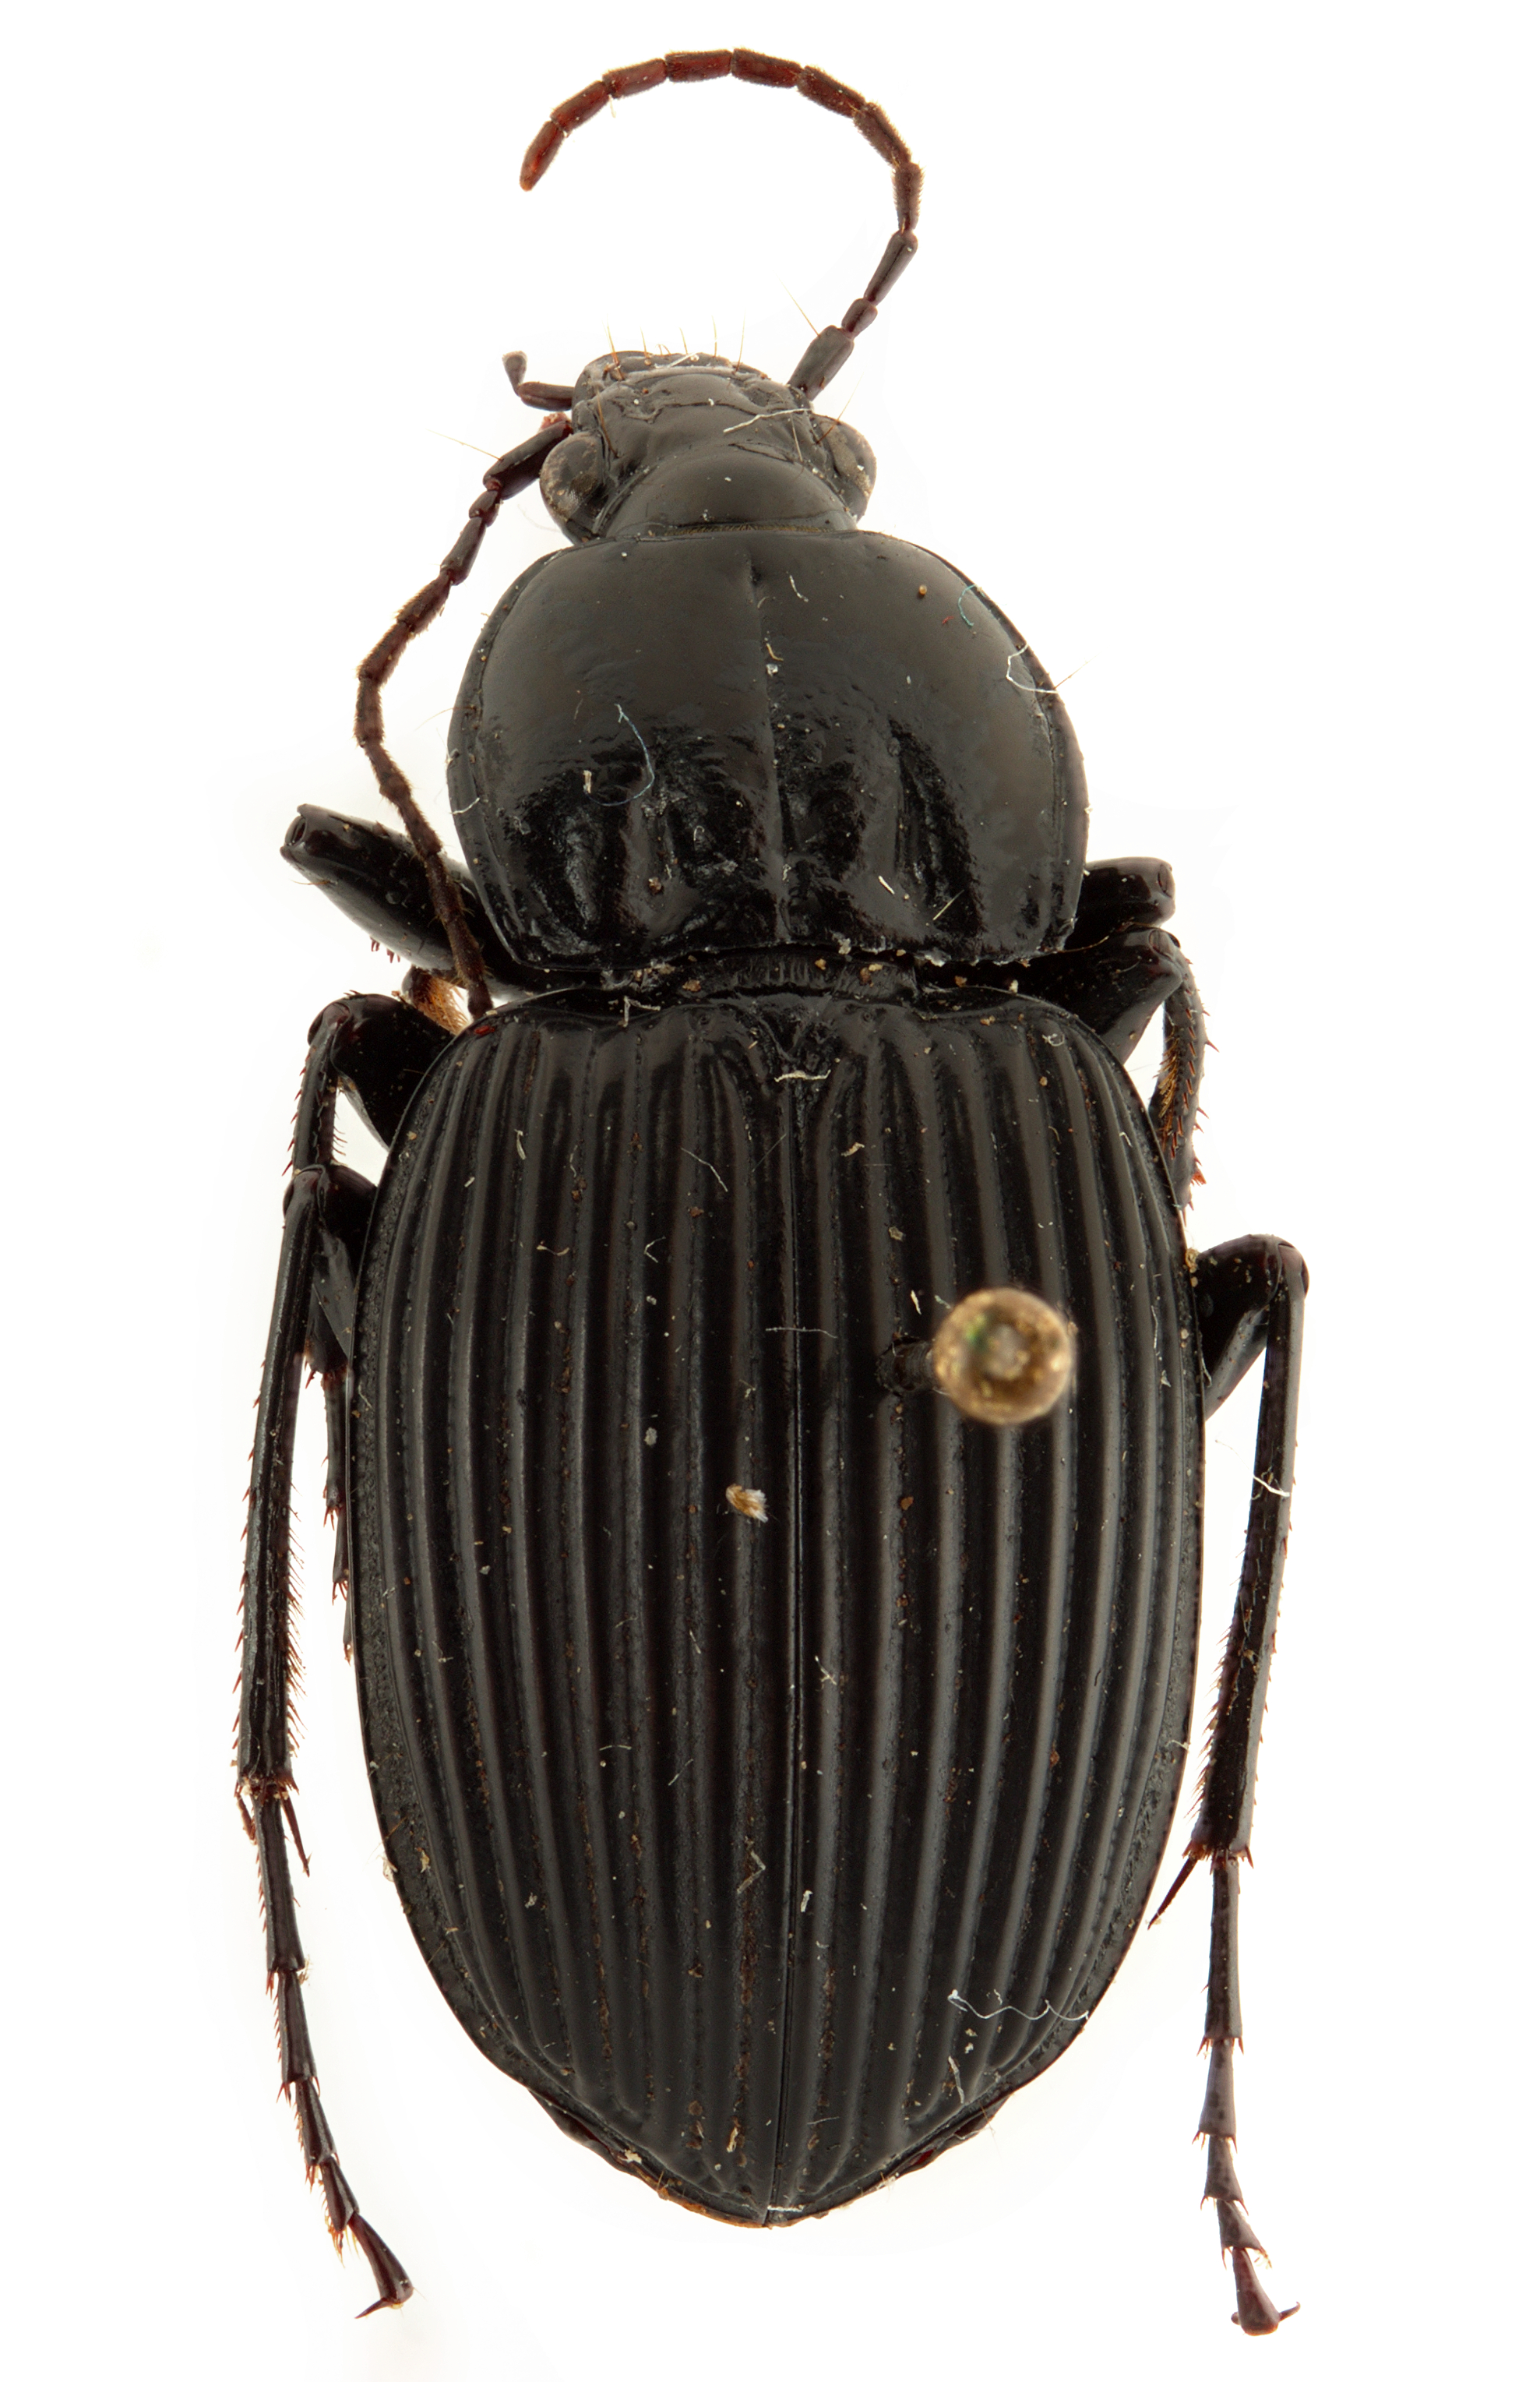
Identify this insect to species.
Platysma licinoides (also Pterostichus liciniformis)
